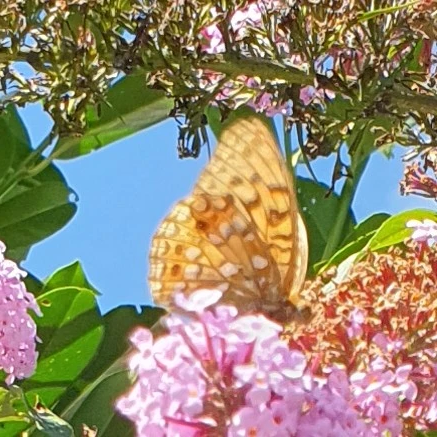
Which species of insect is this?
Fabriciana adippe
